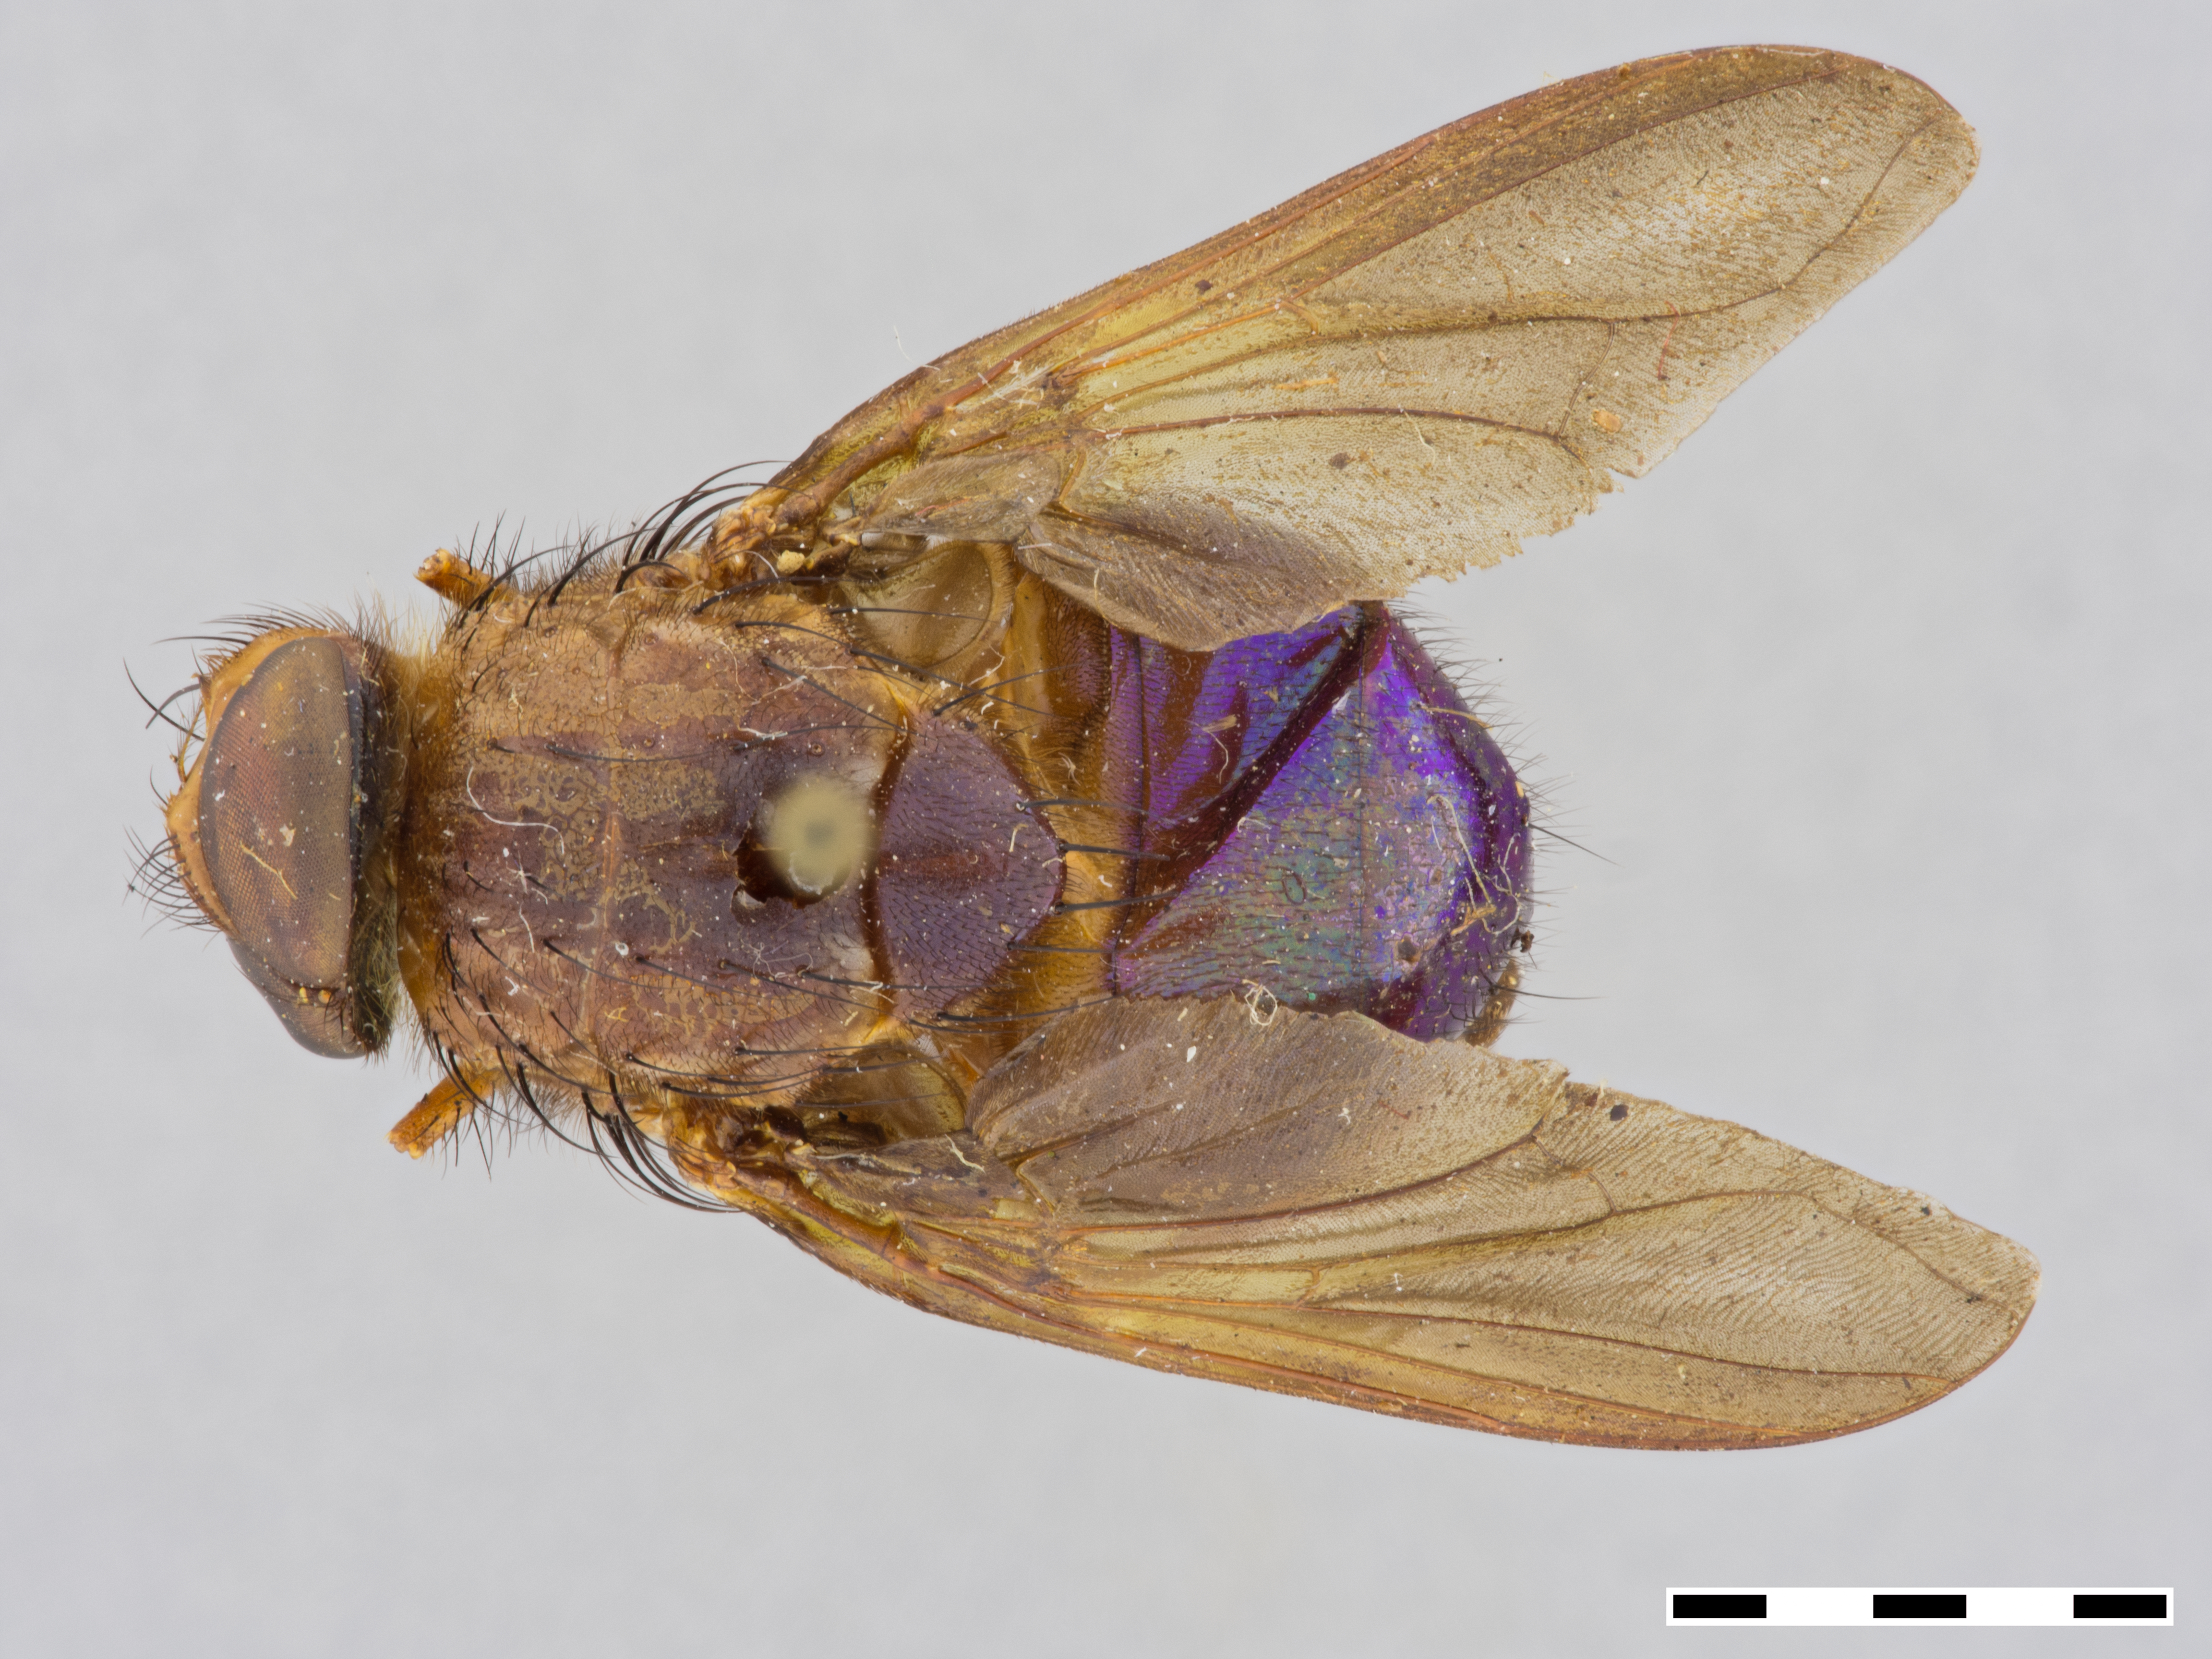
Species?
Mesembrinella umbrosa
